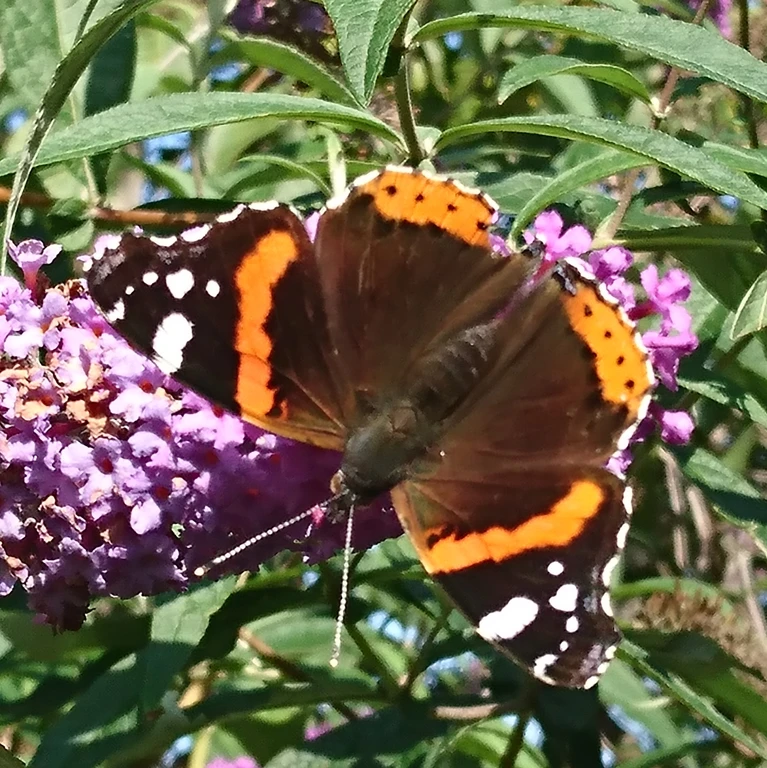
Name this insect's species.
Vanessa atalanta
